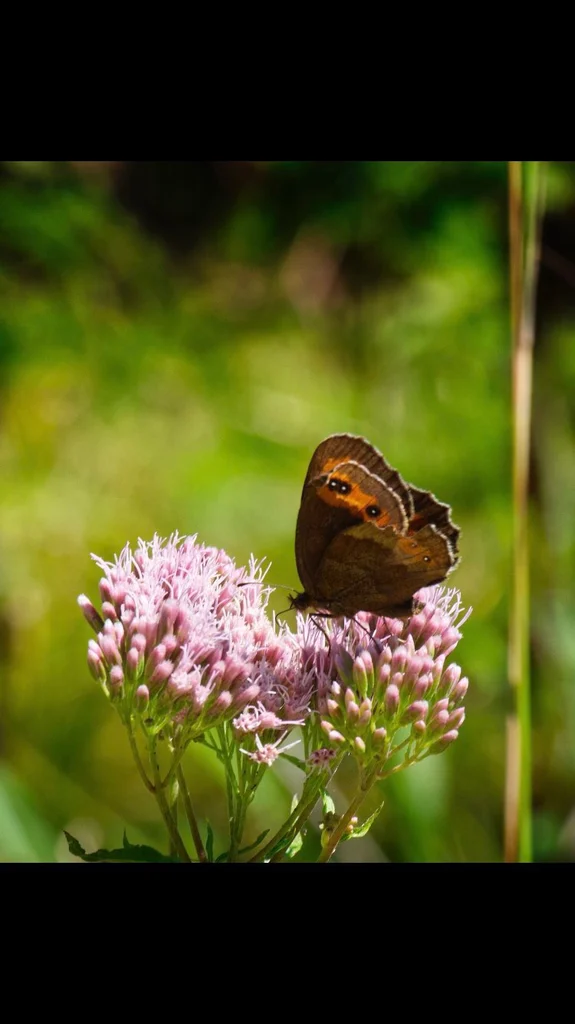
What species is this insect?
Erebia aethiops
